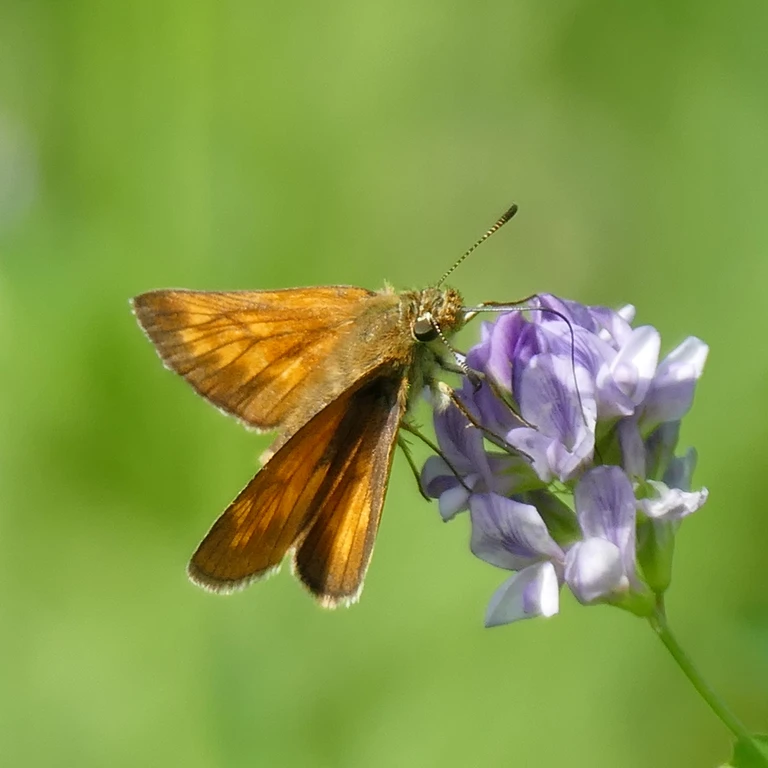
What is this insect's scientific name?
Ochlodes sylvanus (also Ochlodes venata)
